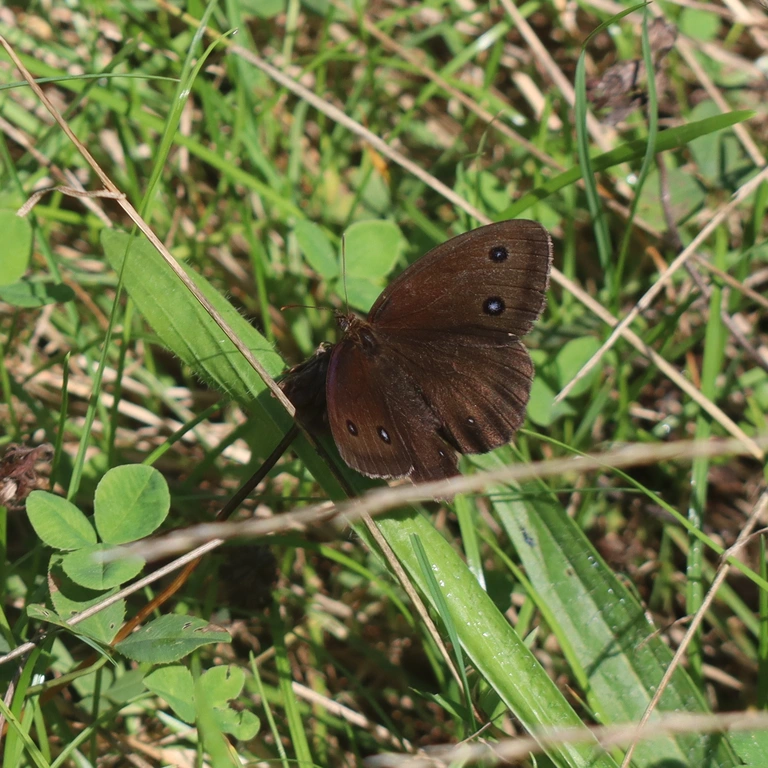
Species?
Minois dryas
